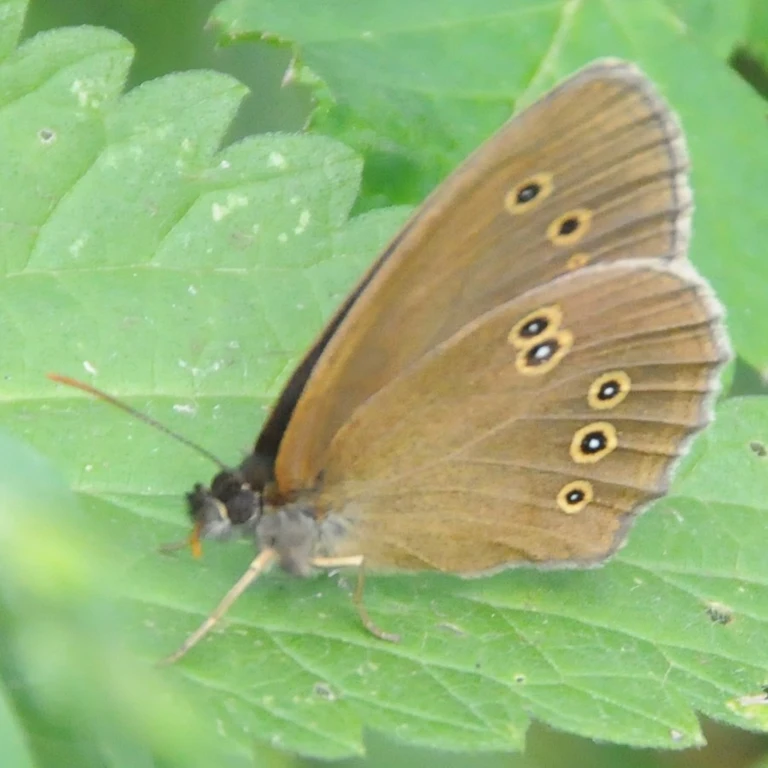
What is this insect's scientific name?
Aphantopus hyperantus
